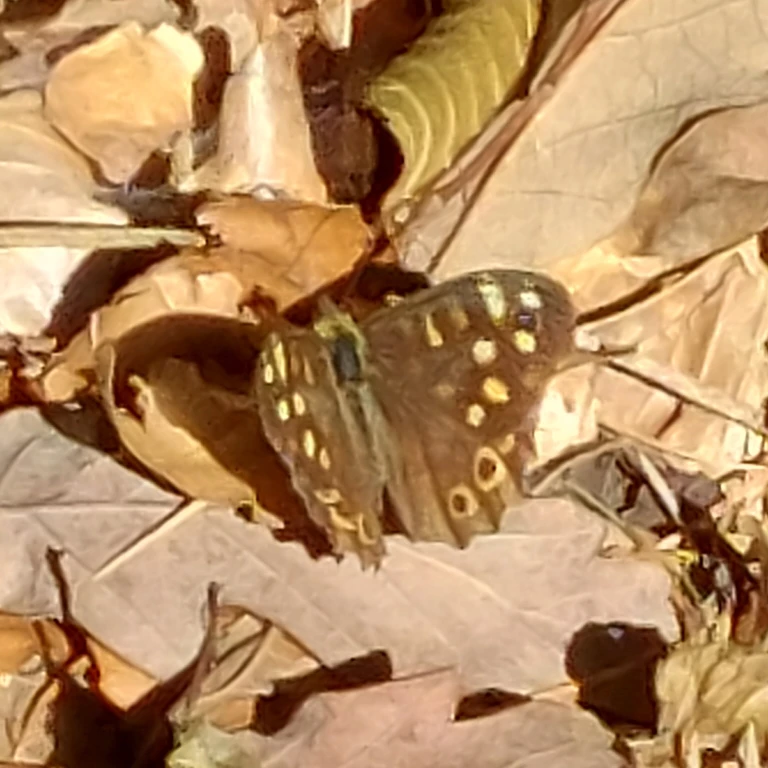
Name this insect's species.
Pararge aegeria
